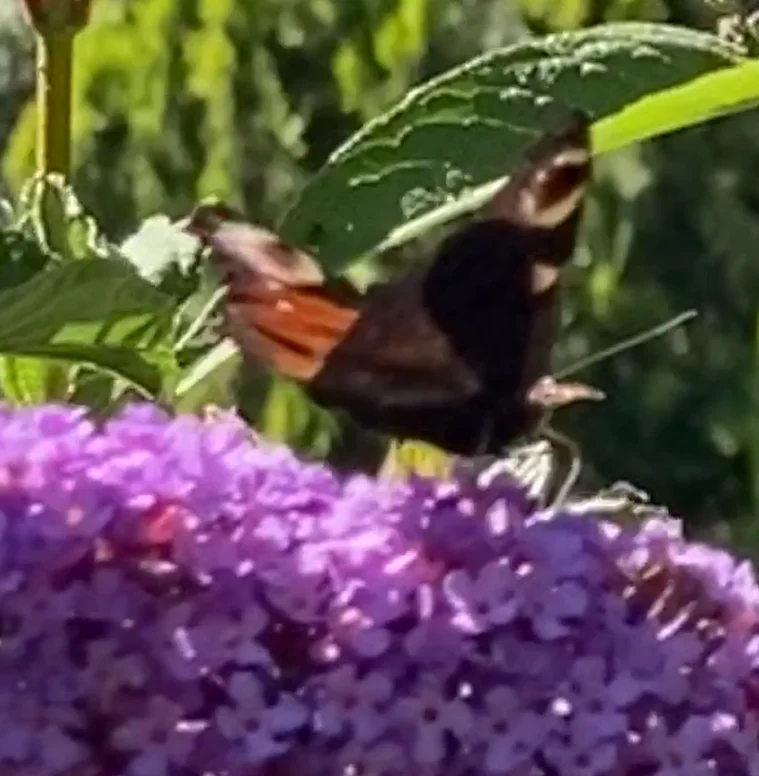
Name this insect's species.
Aglais io
